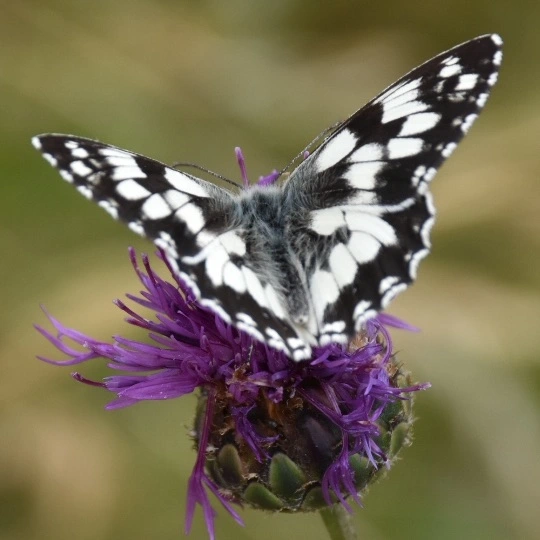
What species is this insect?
Melanargia galathea
